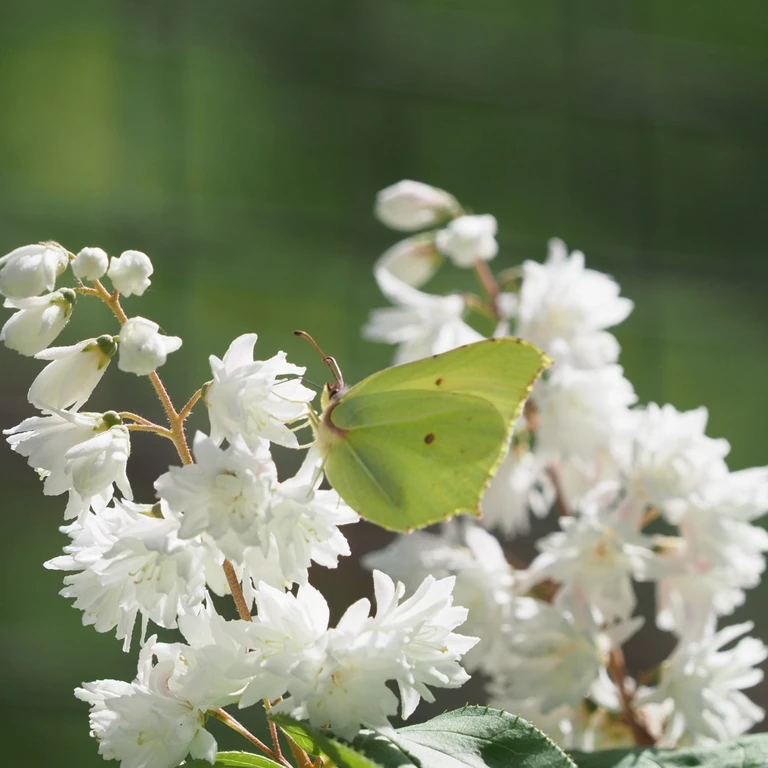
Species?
Gonepteryx rhamni
